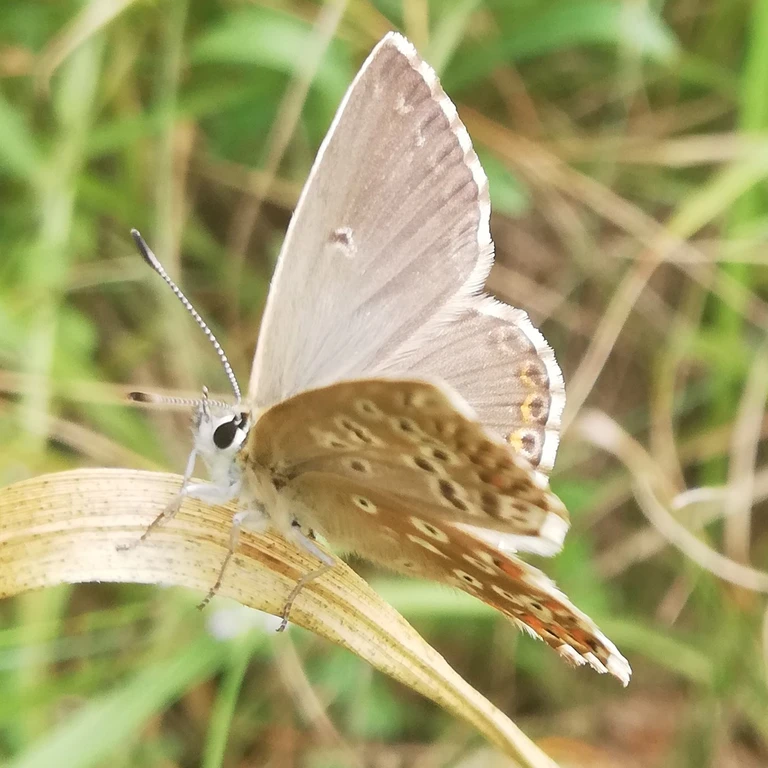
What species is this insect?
Lysandra coridon
